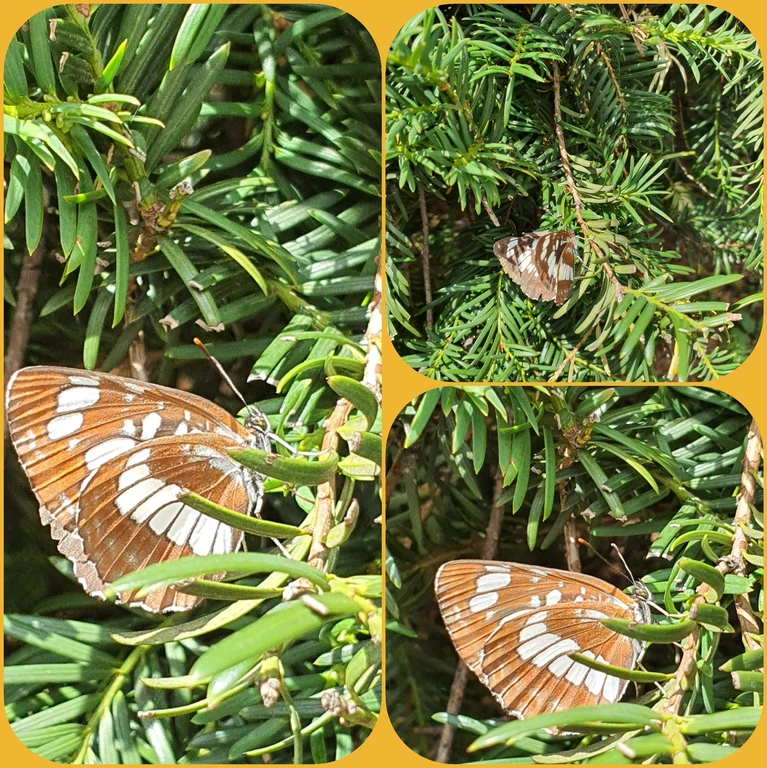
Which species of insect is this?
Neptis rivularis
